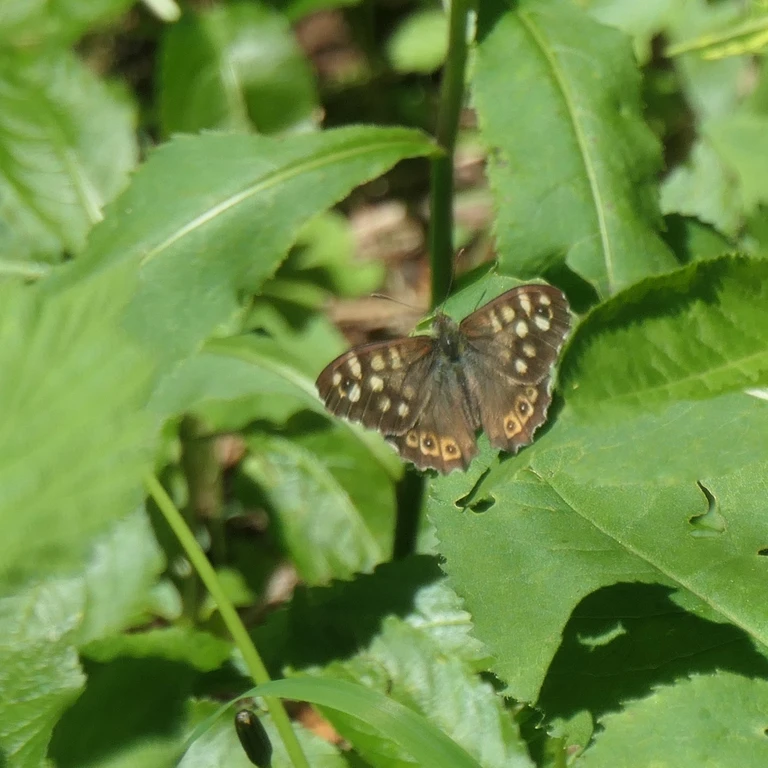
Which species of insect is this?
Pararge aegeria
